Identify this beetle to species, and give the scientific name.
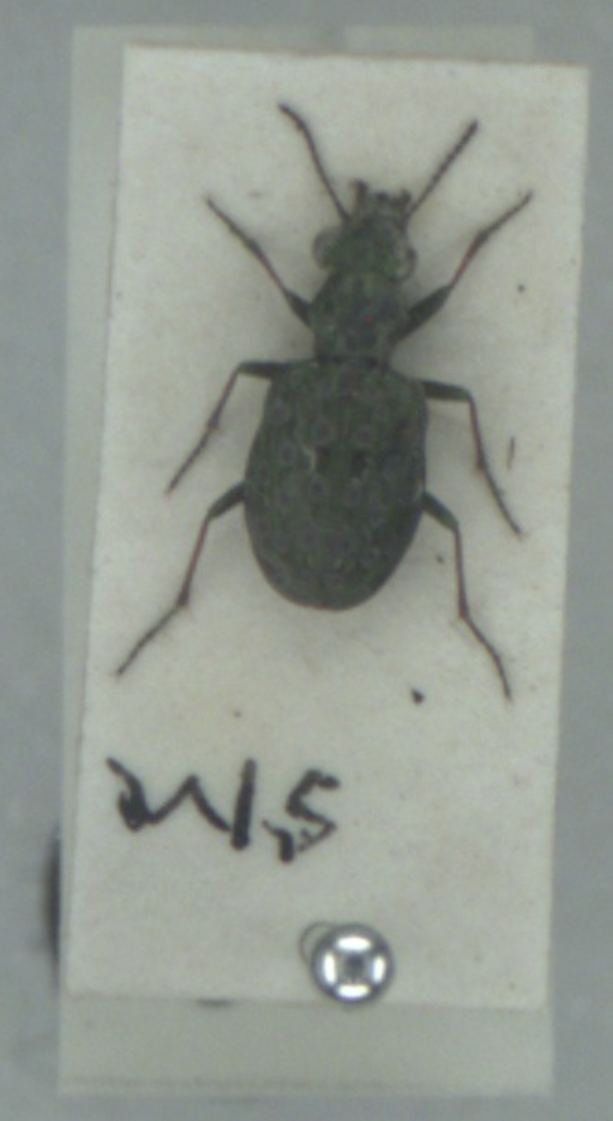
Elaphrus riparius
